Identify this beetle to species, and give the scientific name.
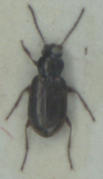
Bembidion varium
